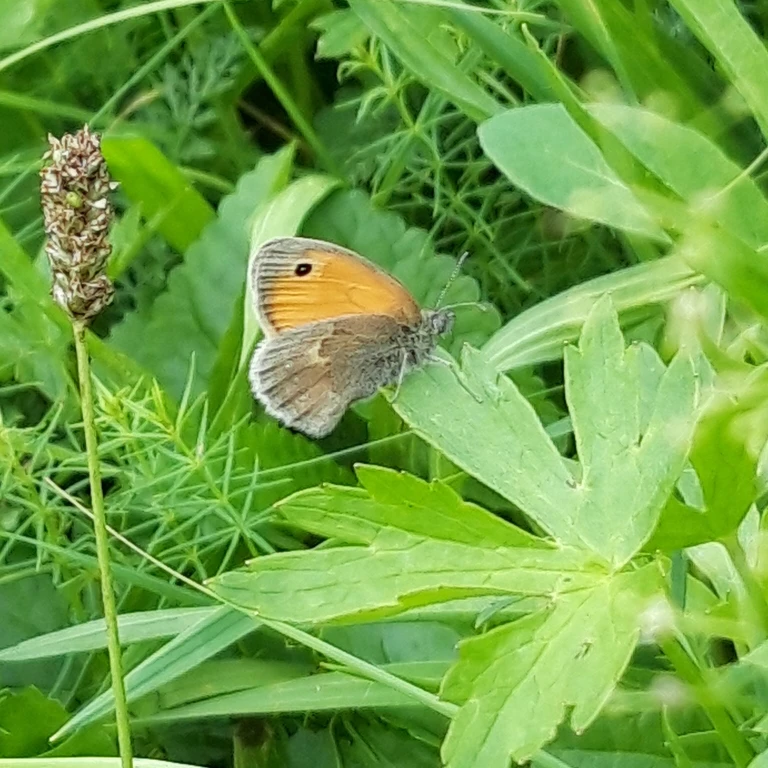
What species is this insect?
Coenonympha pamphilus
